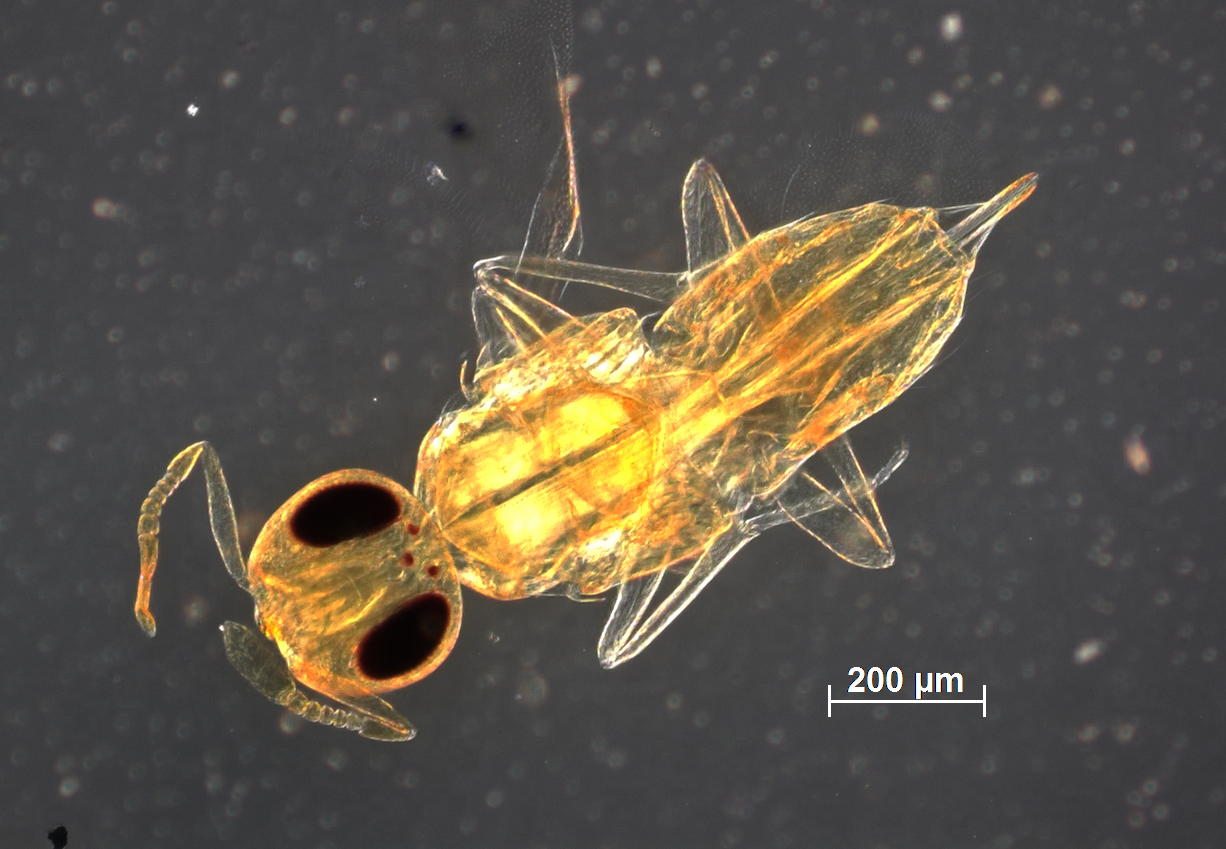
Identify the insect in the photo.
Acerophagus antennalis
